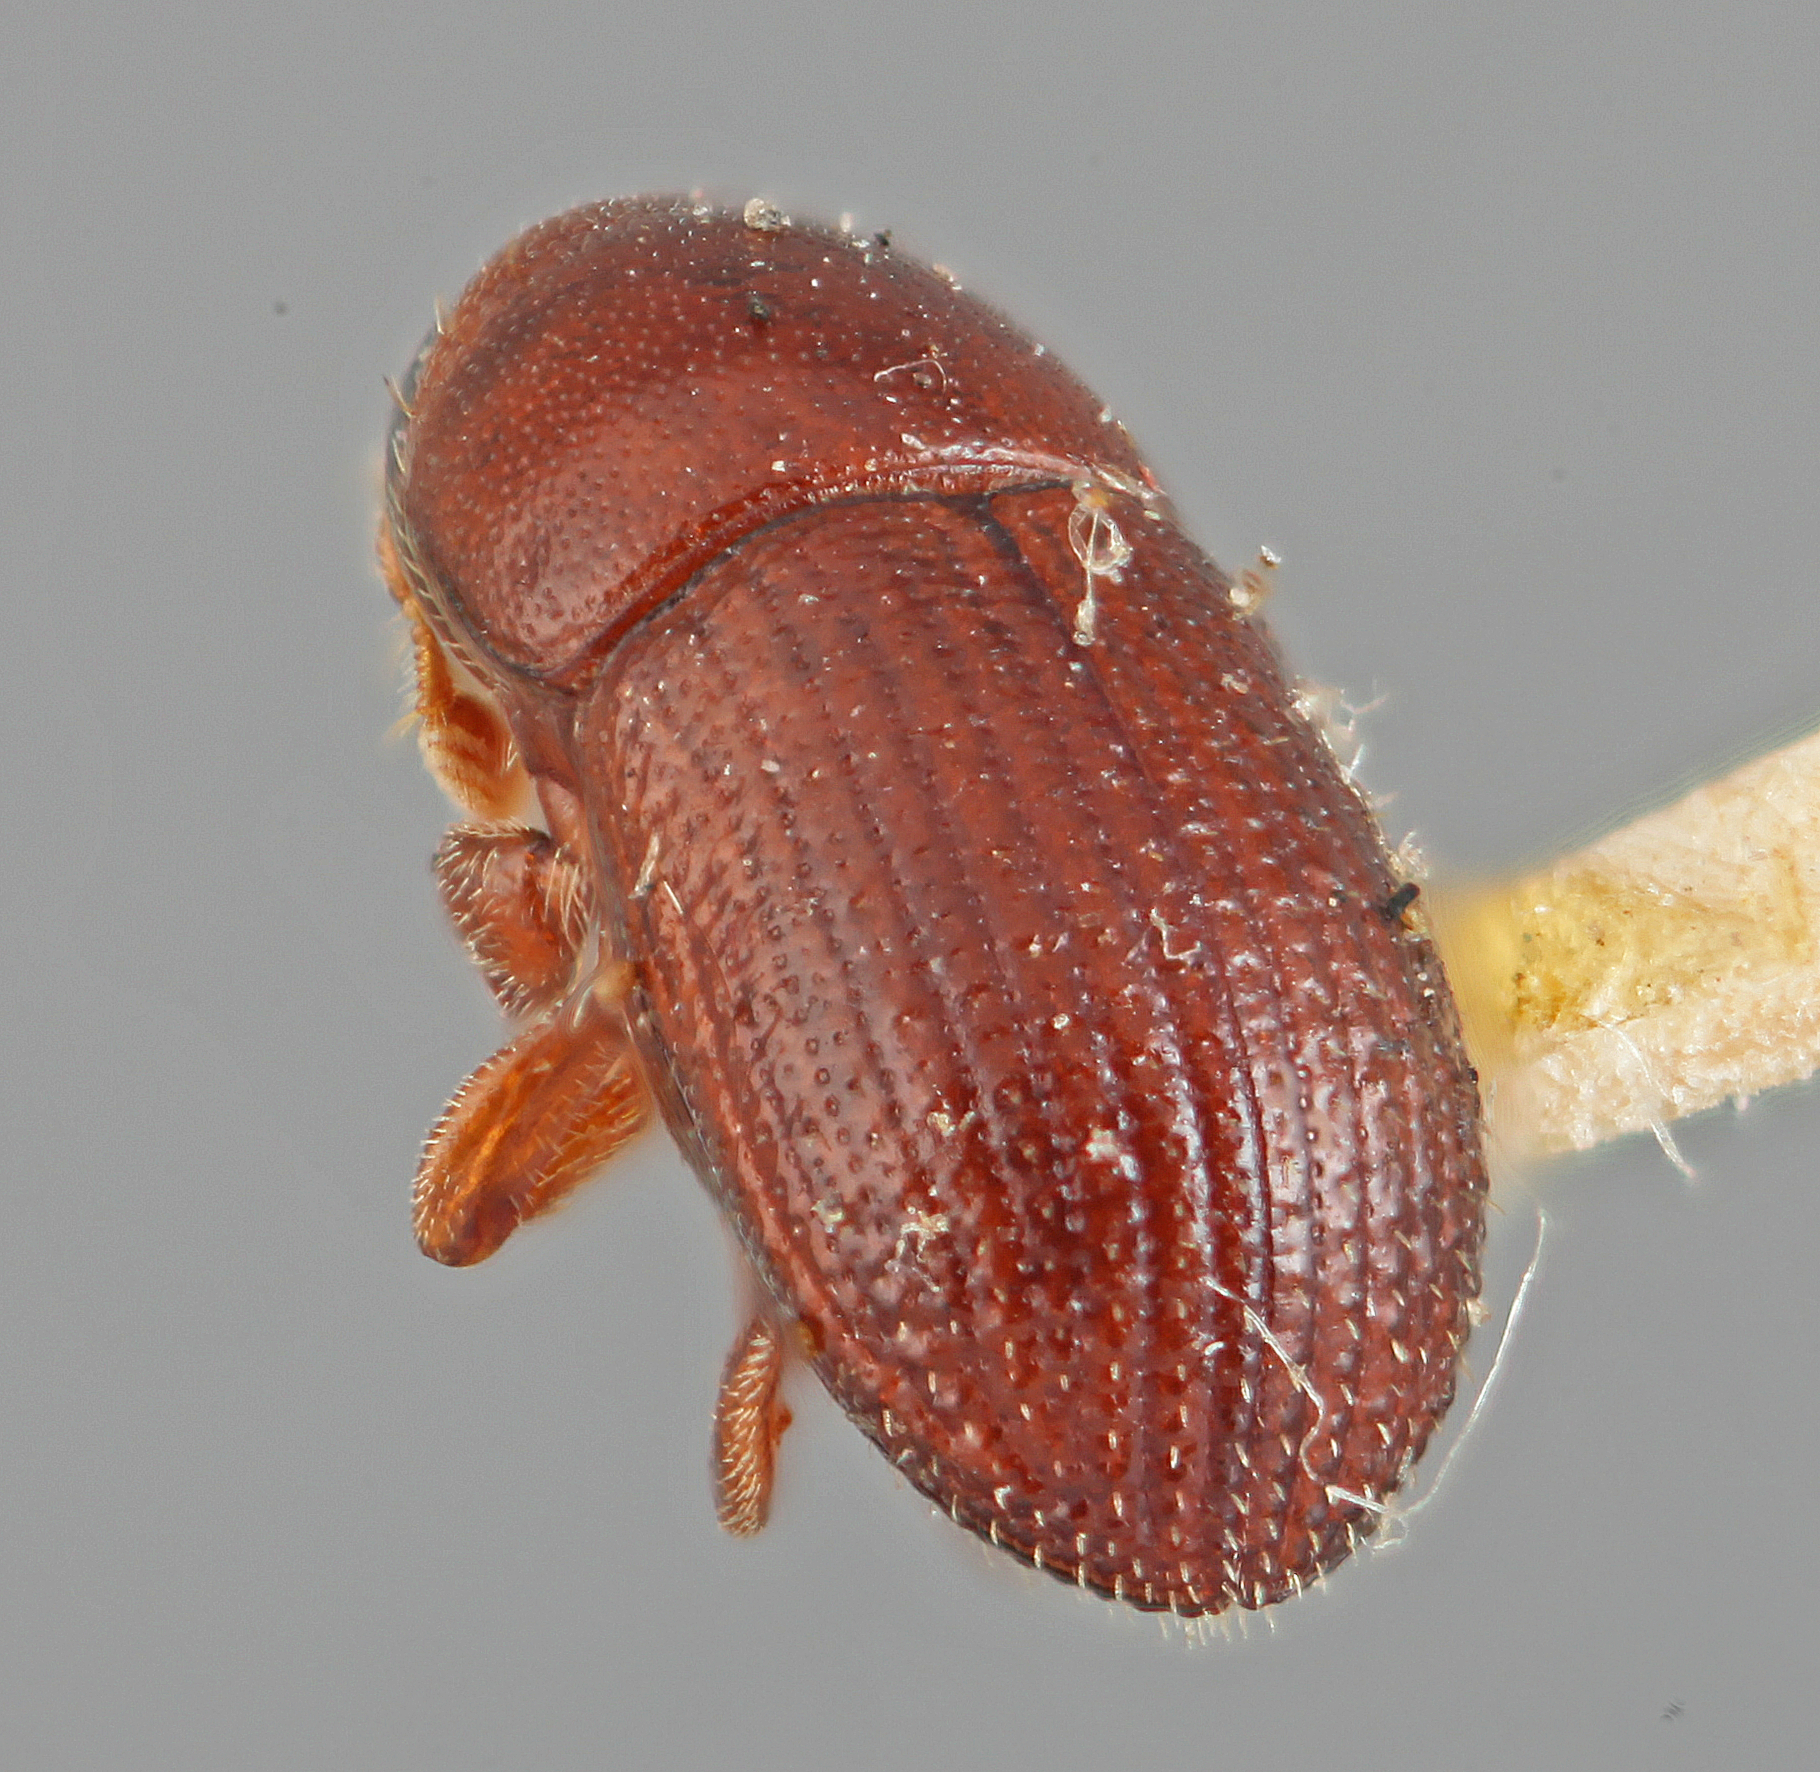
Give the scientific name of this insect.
Loganius ficus
